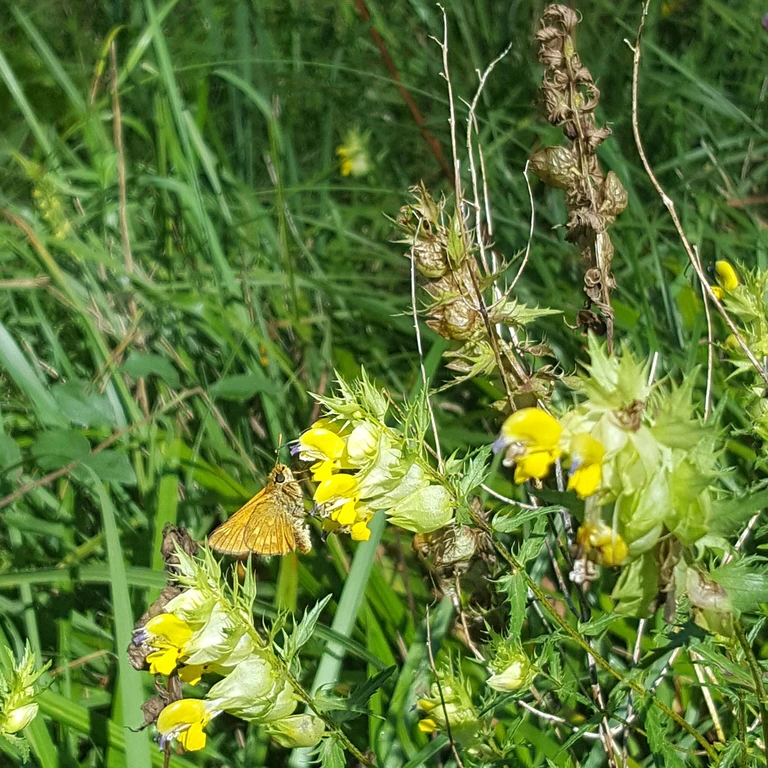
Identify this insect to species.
Ochlodes sylvanus (also Ochlodes venata)
